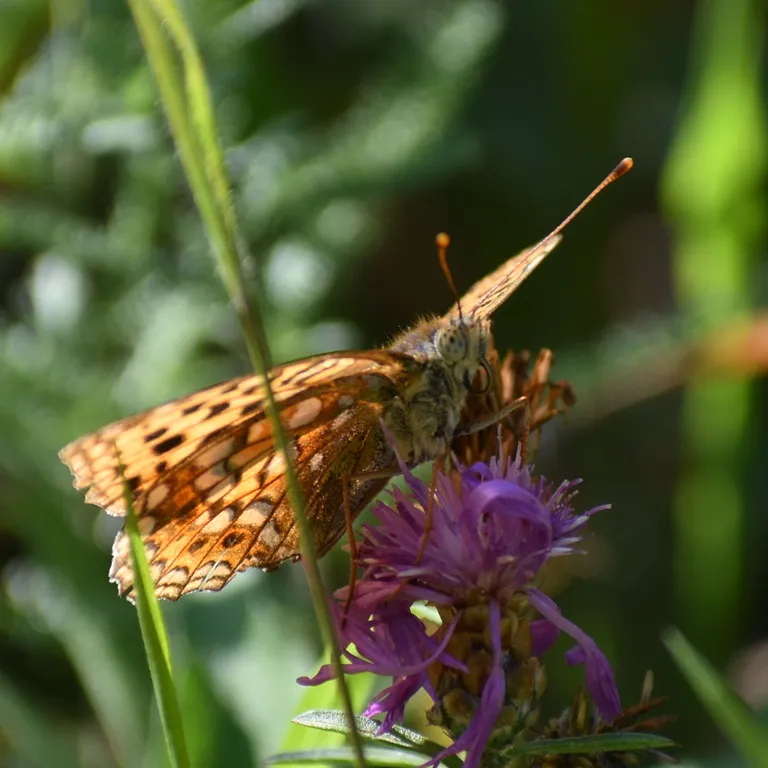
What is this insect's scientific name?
Fabriciana adippe
